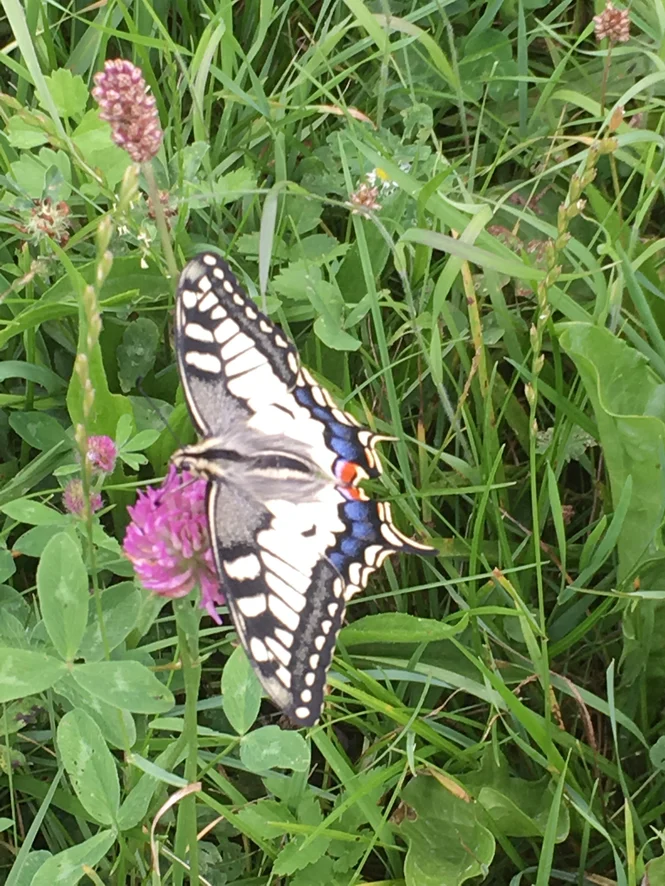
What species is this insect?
Papilio machaon
